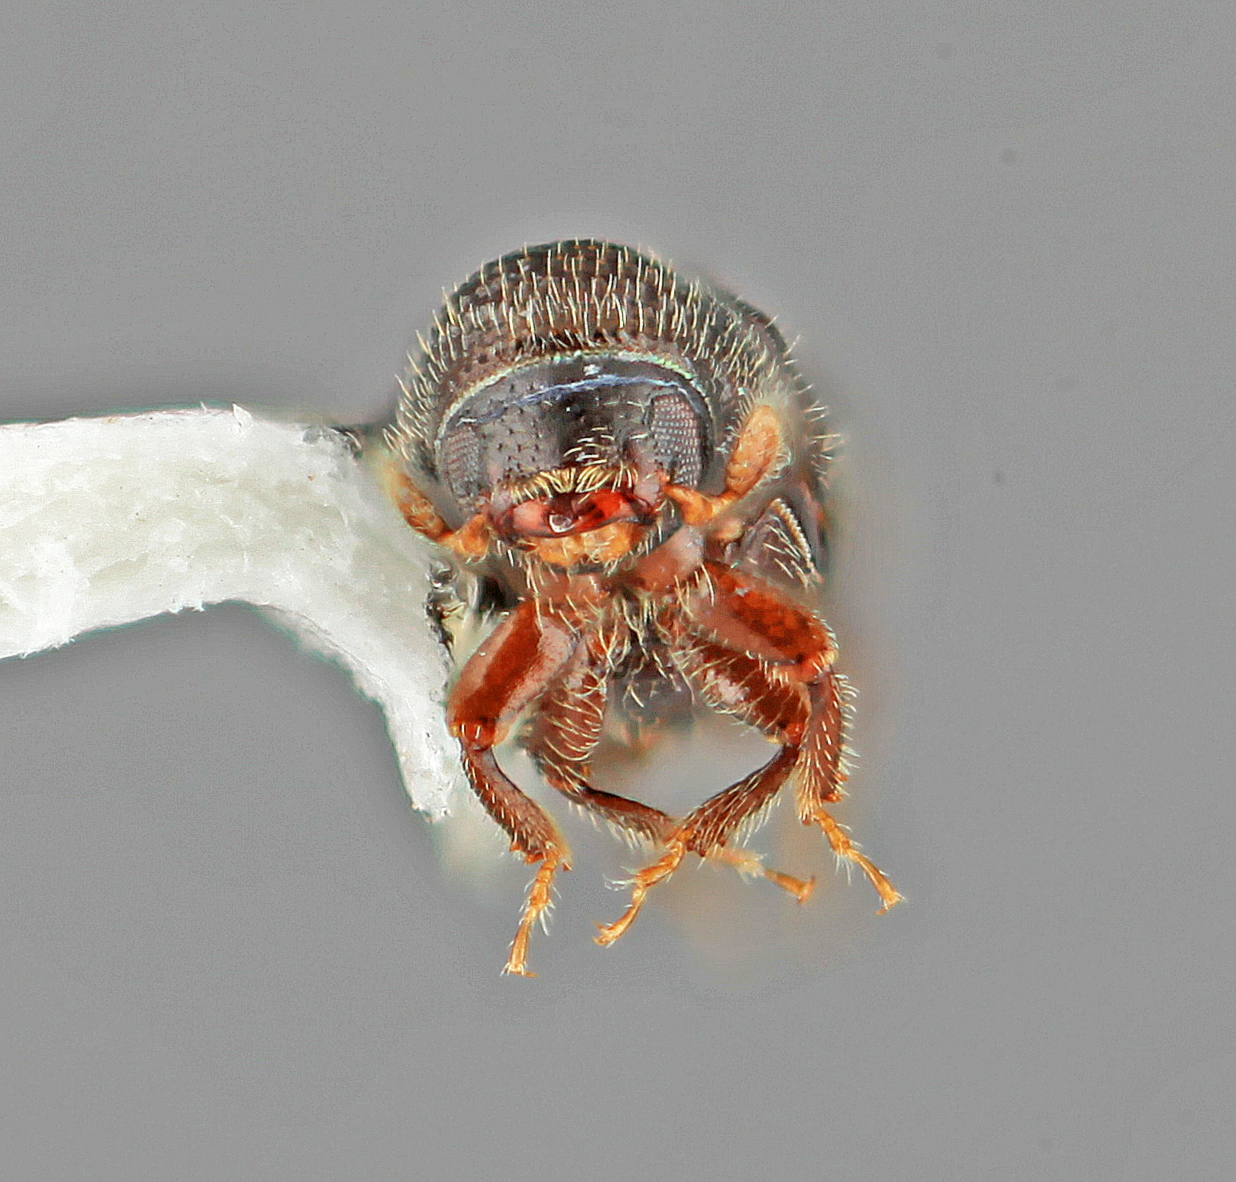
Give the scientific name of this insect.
Pityophthorus nigriceps
